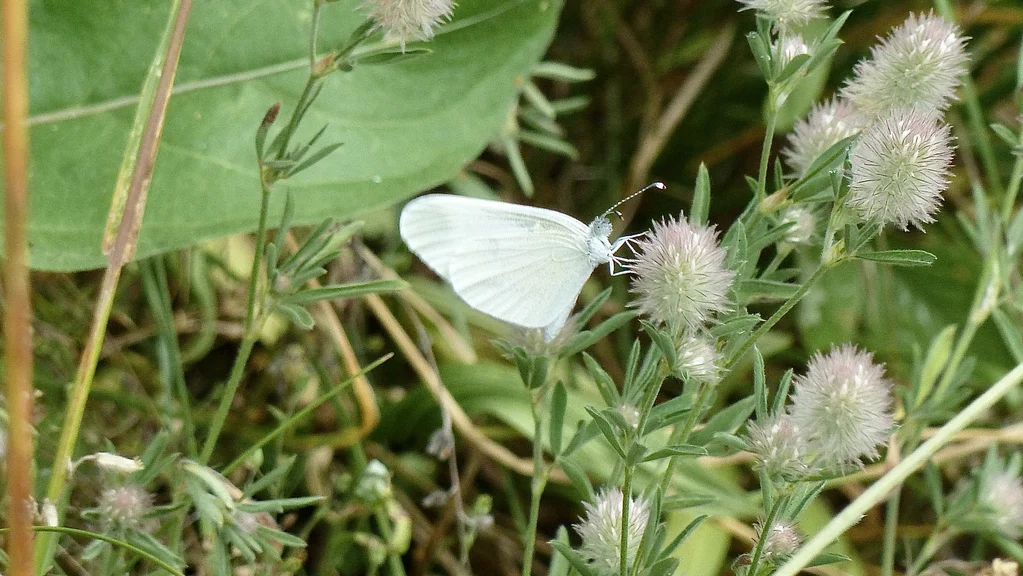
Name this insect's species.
Leptidea sinapis/juvernica
